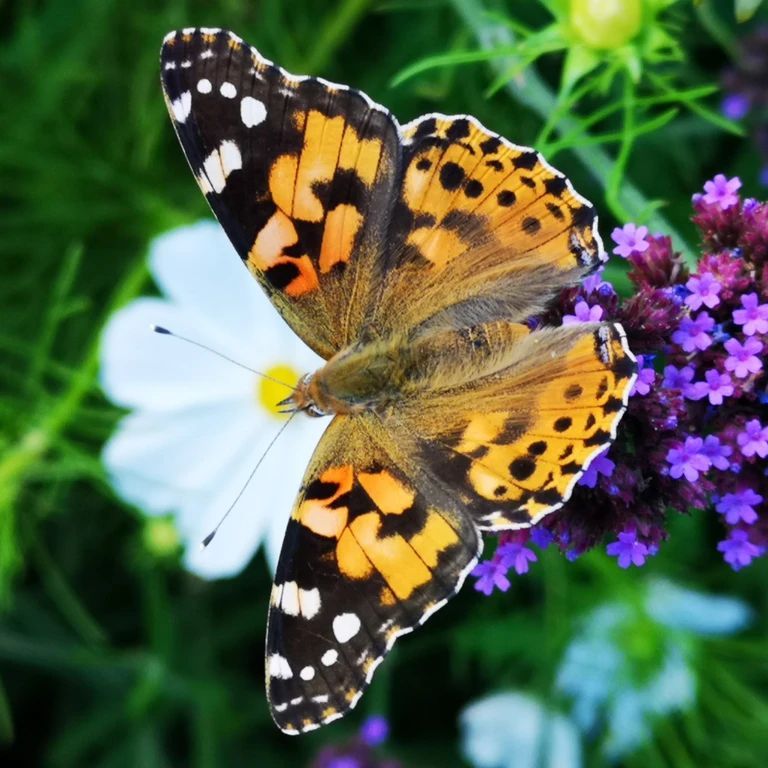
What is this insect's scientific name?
Vanessa cardui
